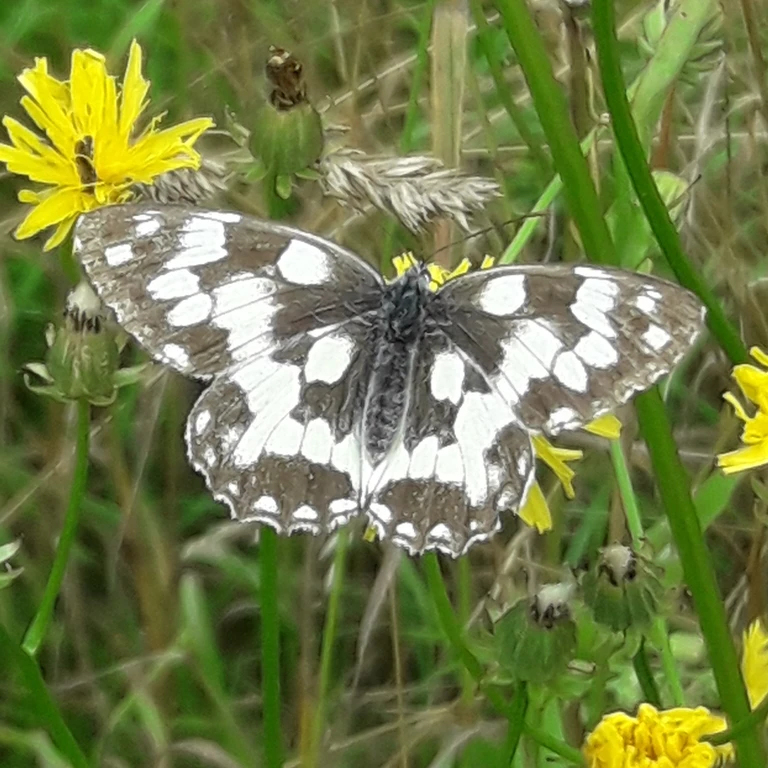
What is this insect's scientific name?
Melanargia galathea
